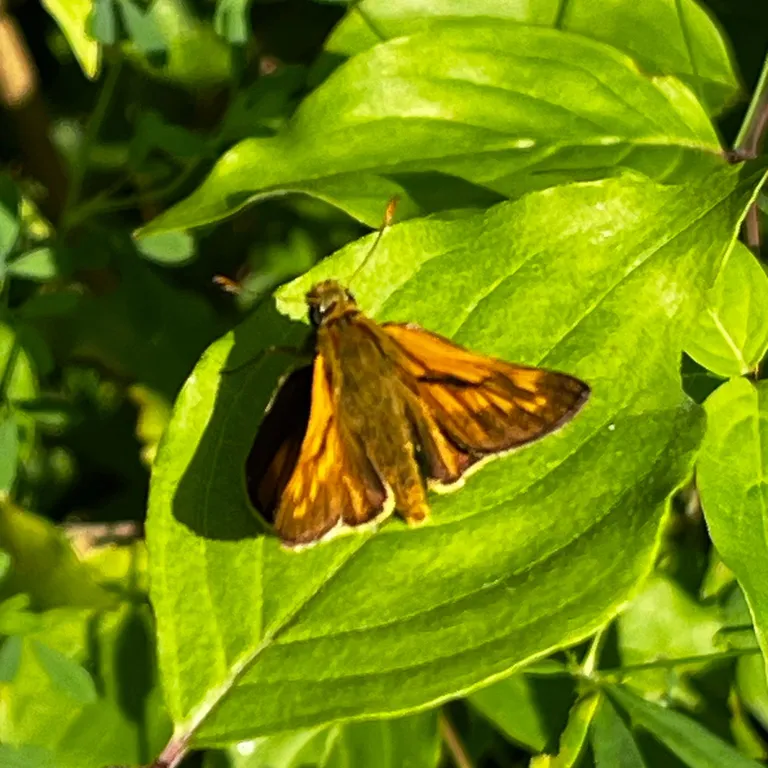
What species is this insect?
Ochlodes sylvanus (also Ochlodes venata)
